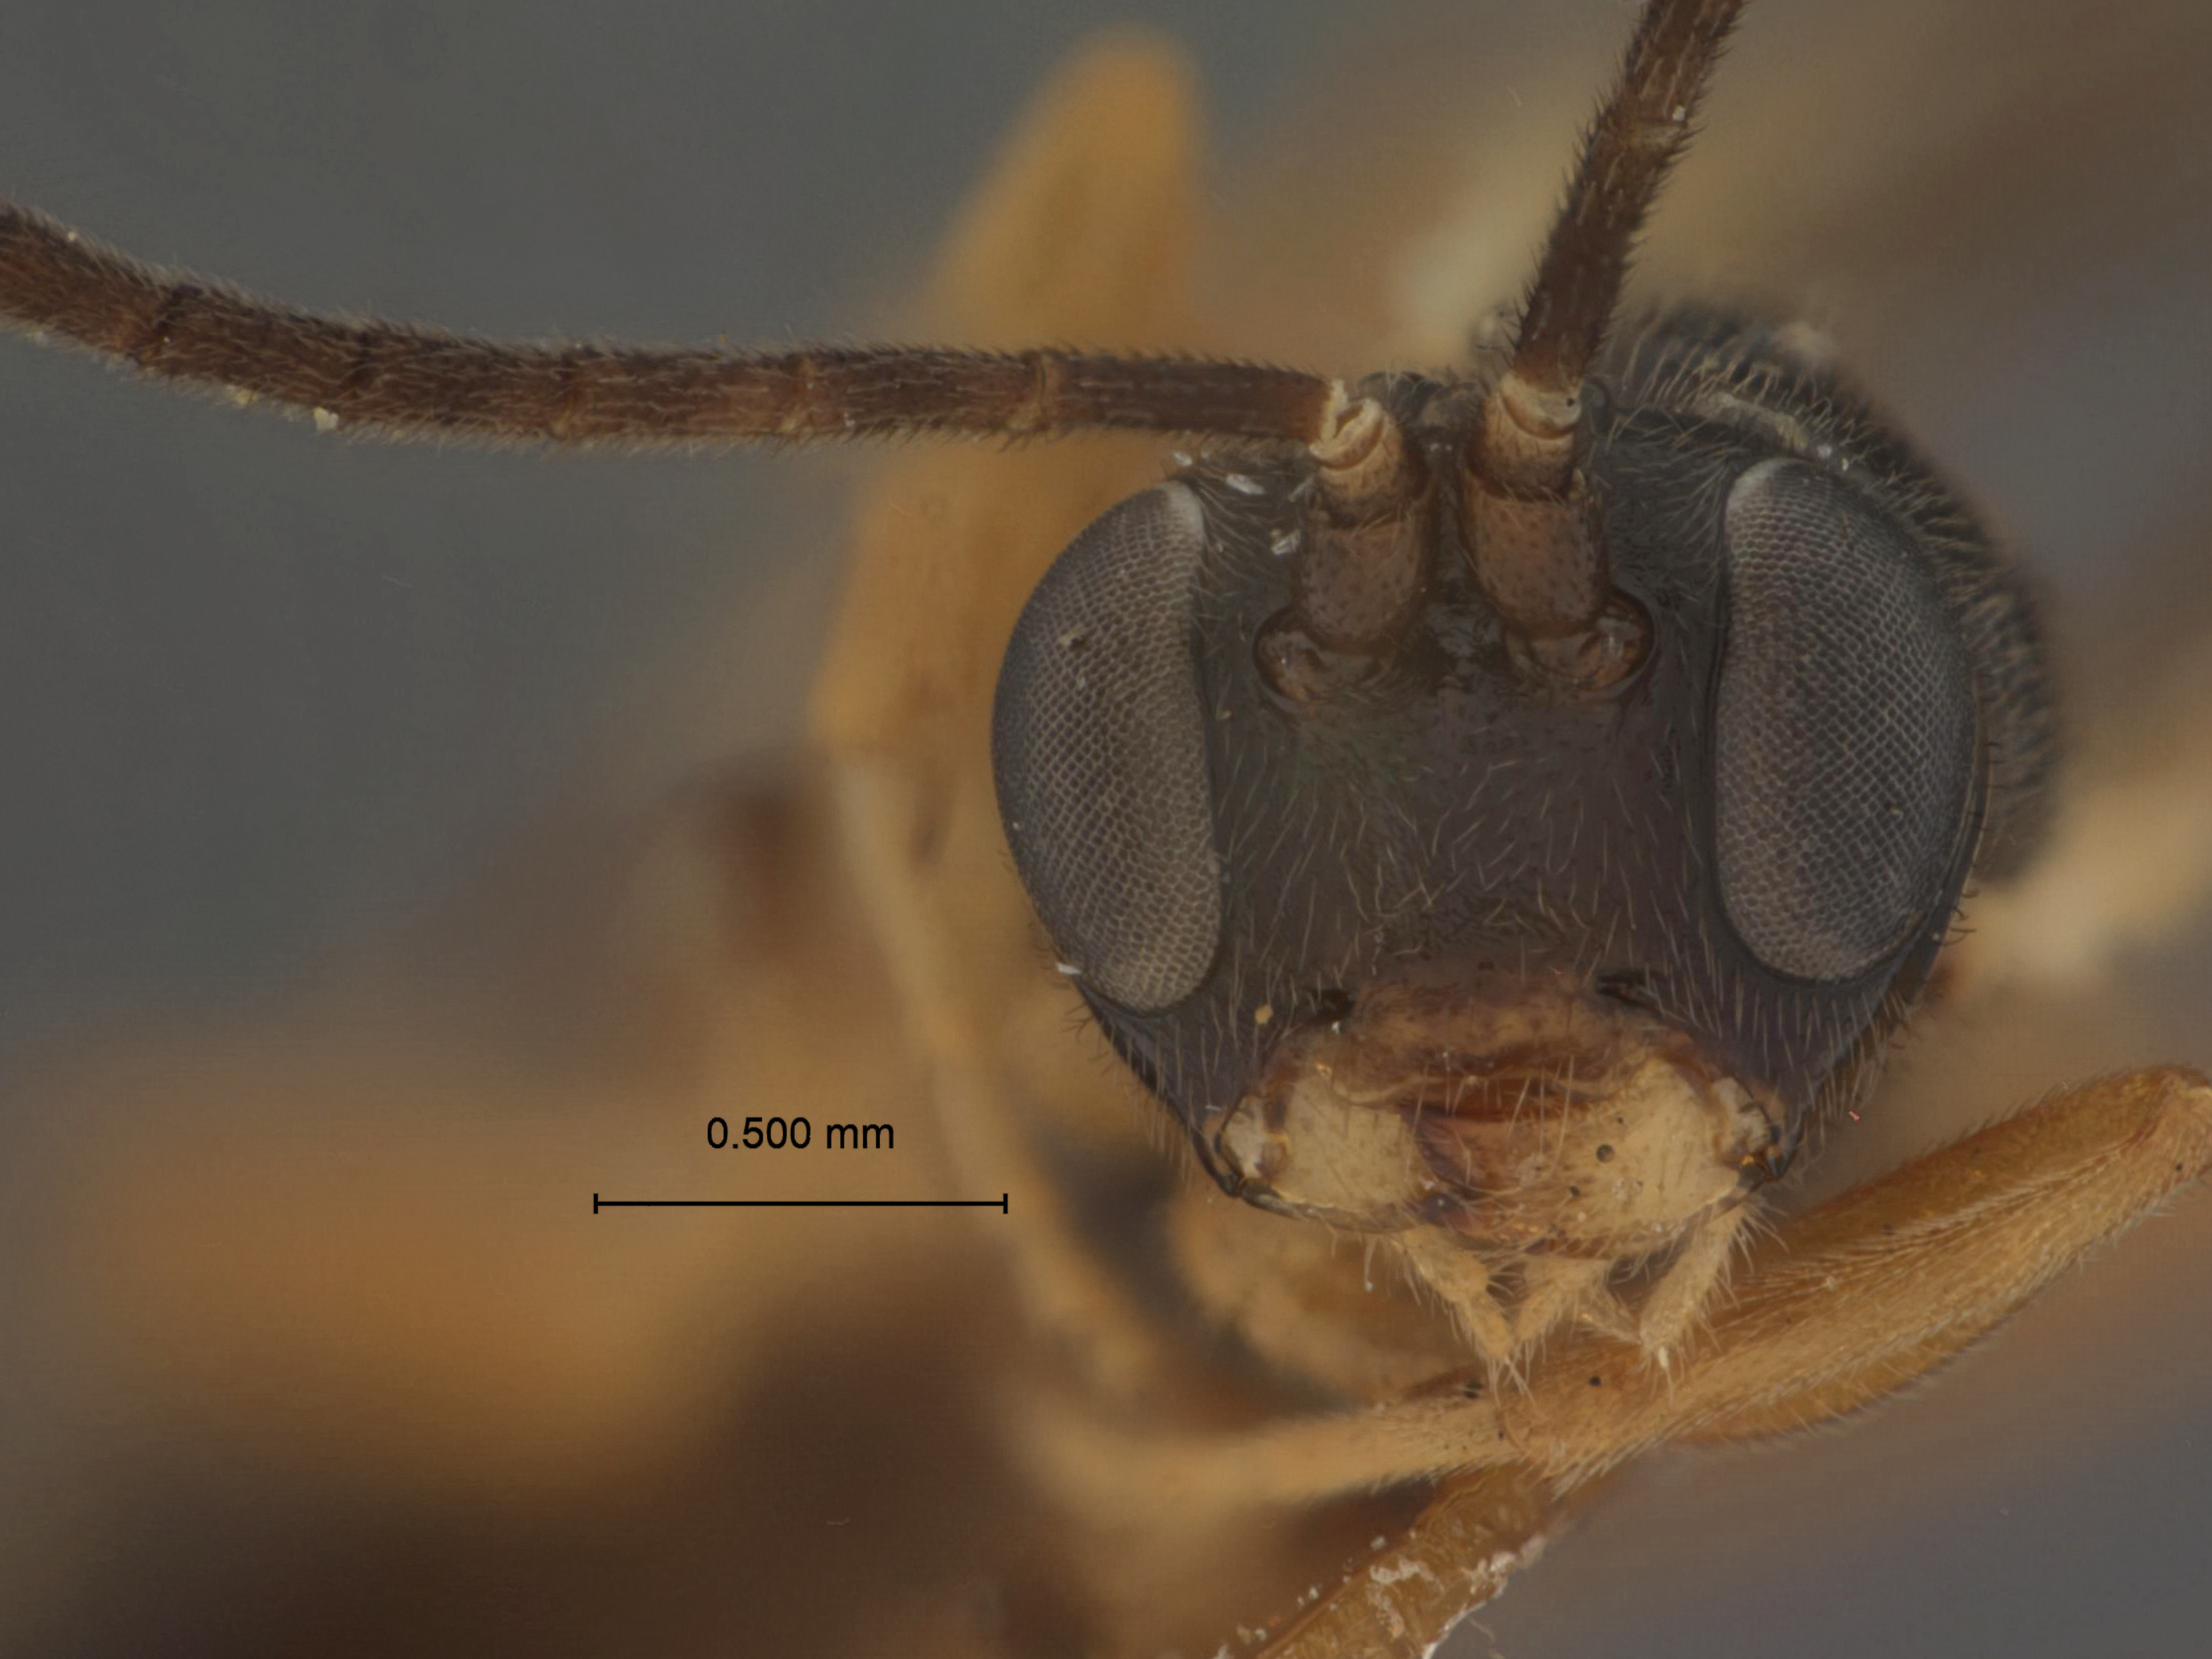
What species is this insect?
Mesoleius phyllotamae
